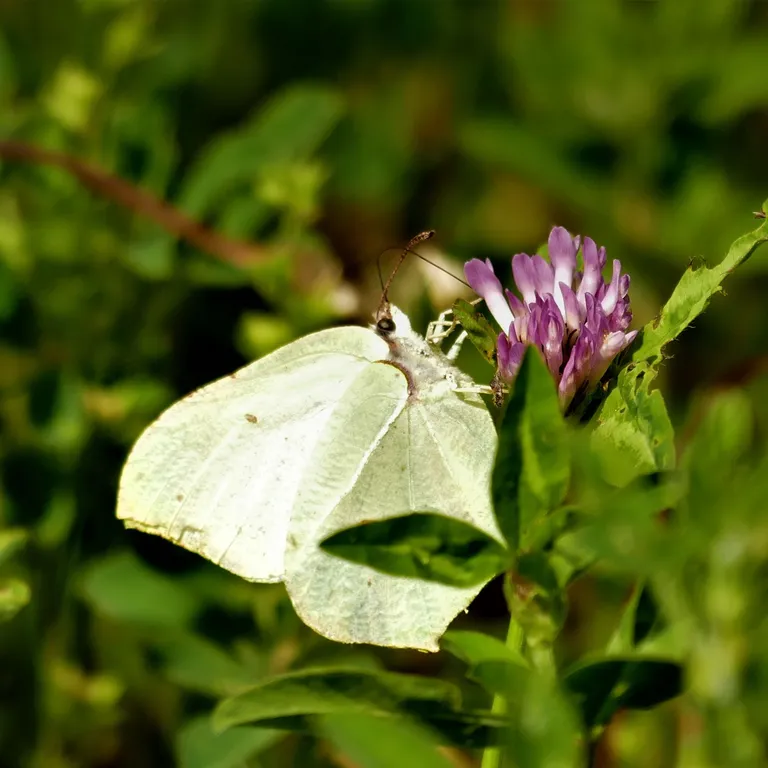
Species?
Gonepteryx rhamni
